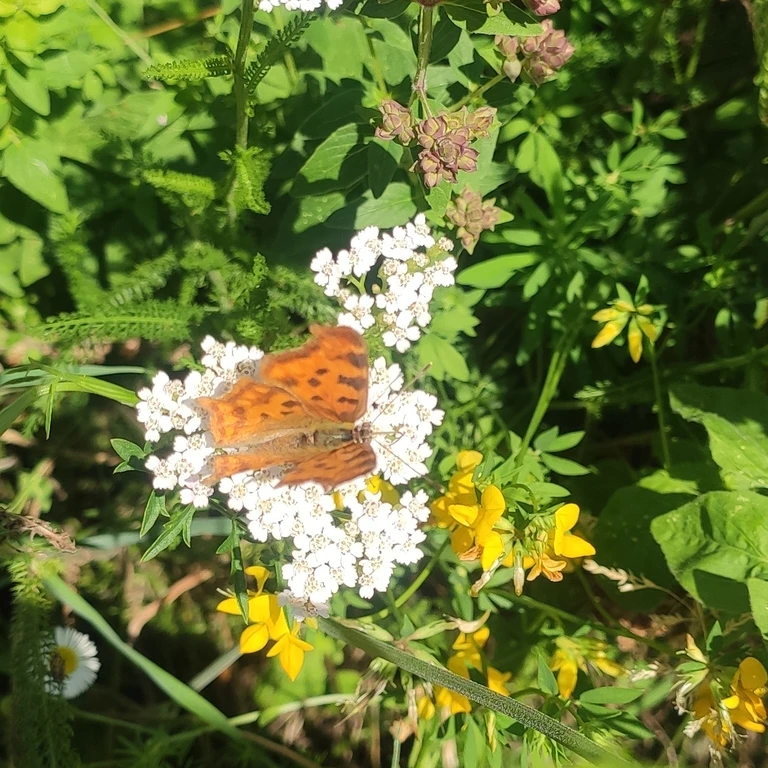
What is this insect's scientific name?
Polygonia c-album
